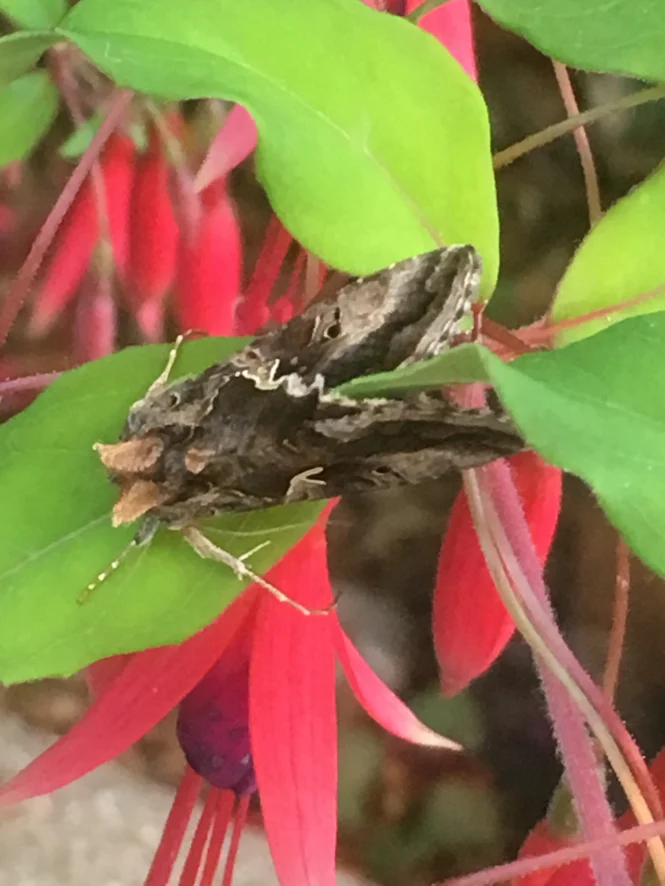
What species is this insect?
Autographa gamma
